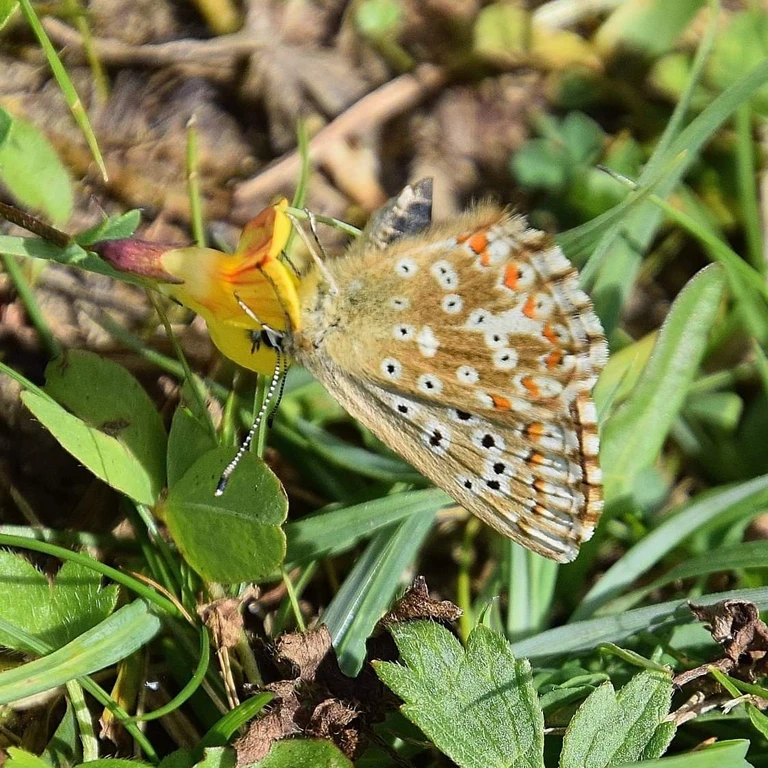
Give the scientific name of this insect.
Lysandra coridon
